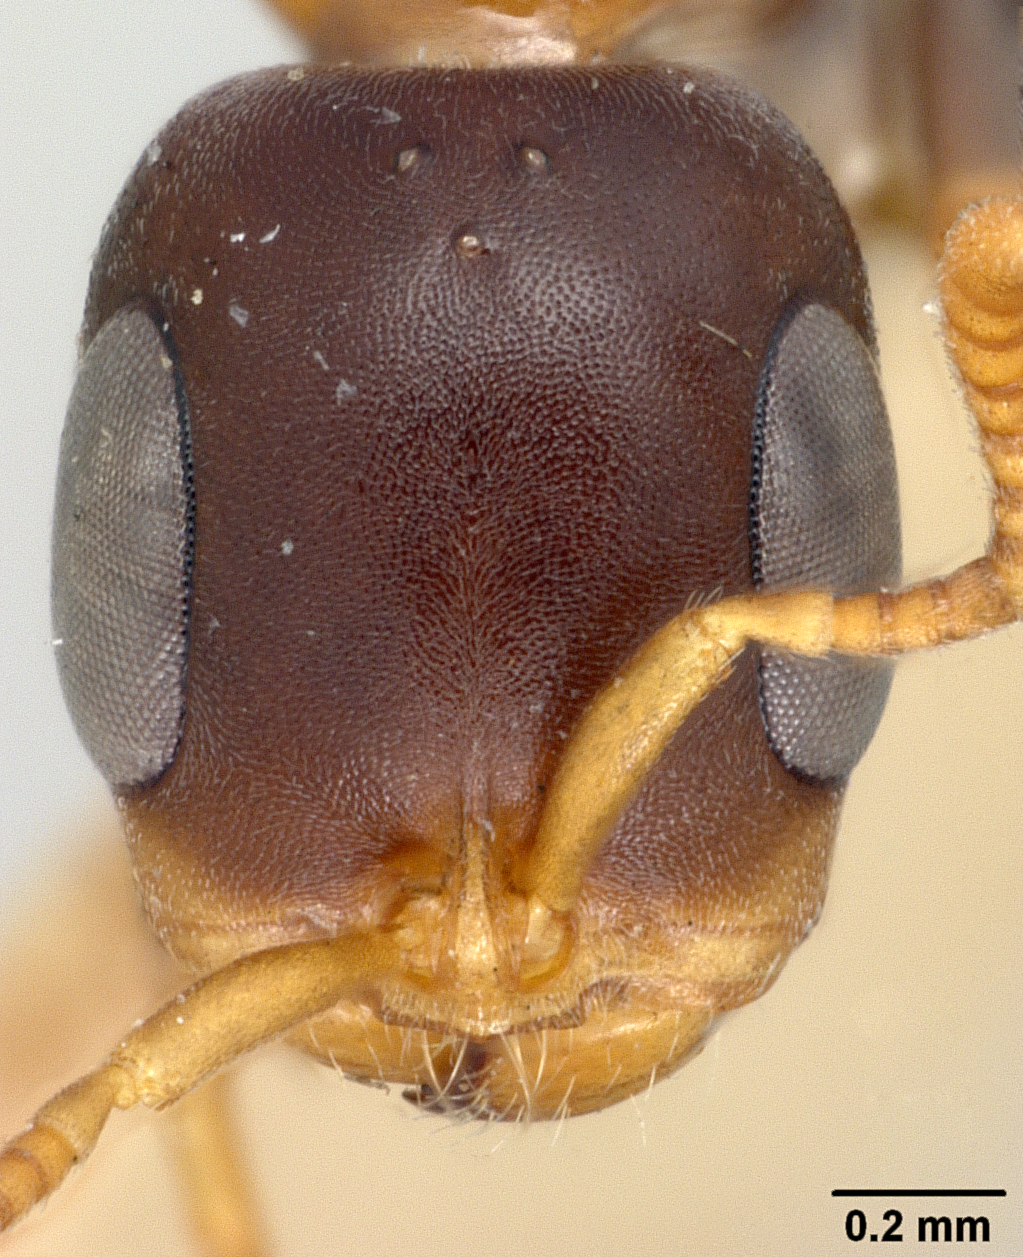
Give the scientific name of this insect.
Pseudomyrma championi
